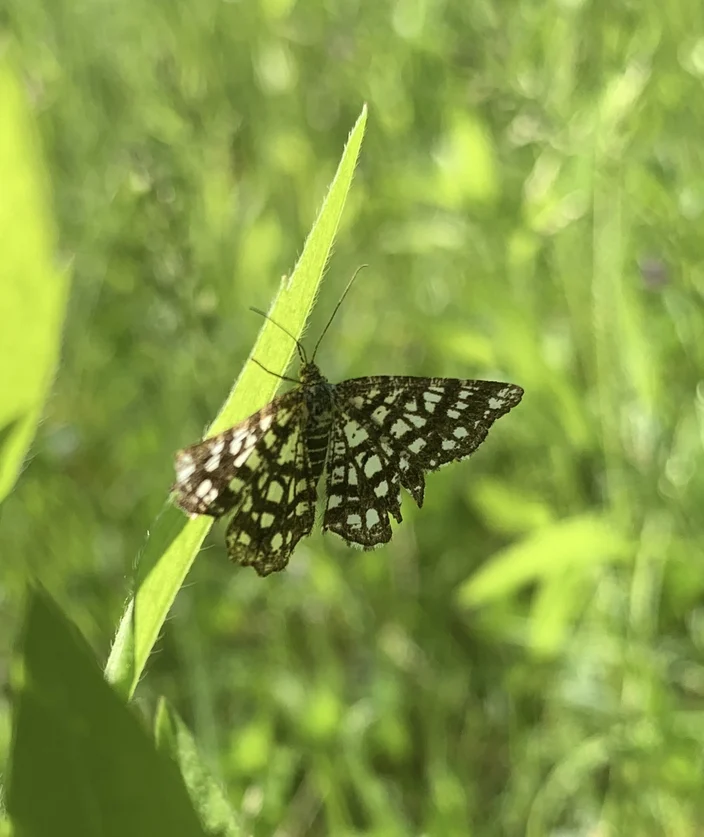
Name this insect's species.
Chiasmia clathrata
